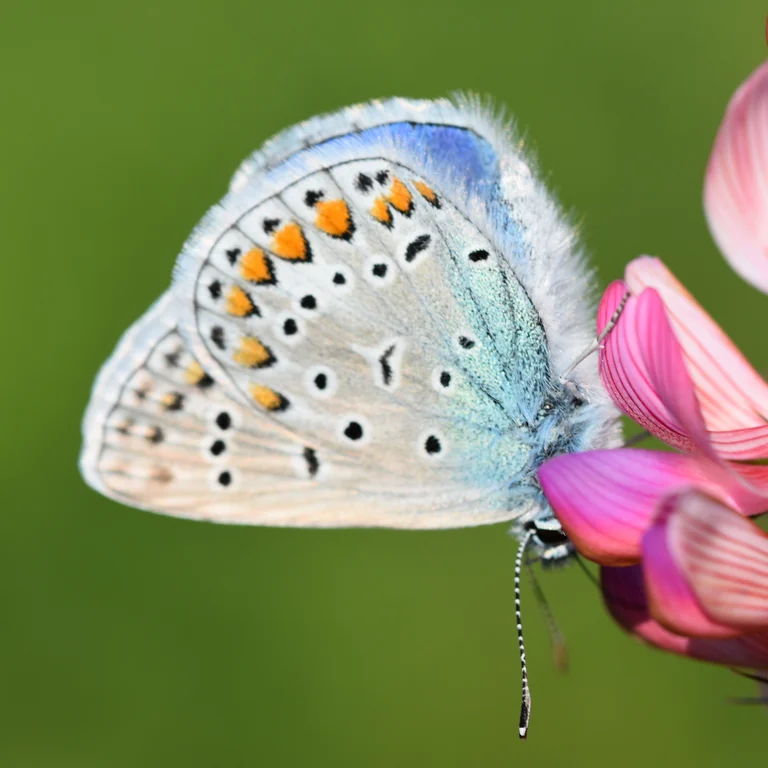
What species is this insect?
Polyommatus icarus
